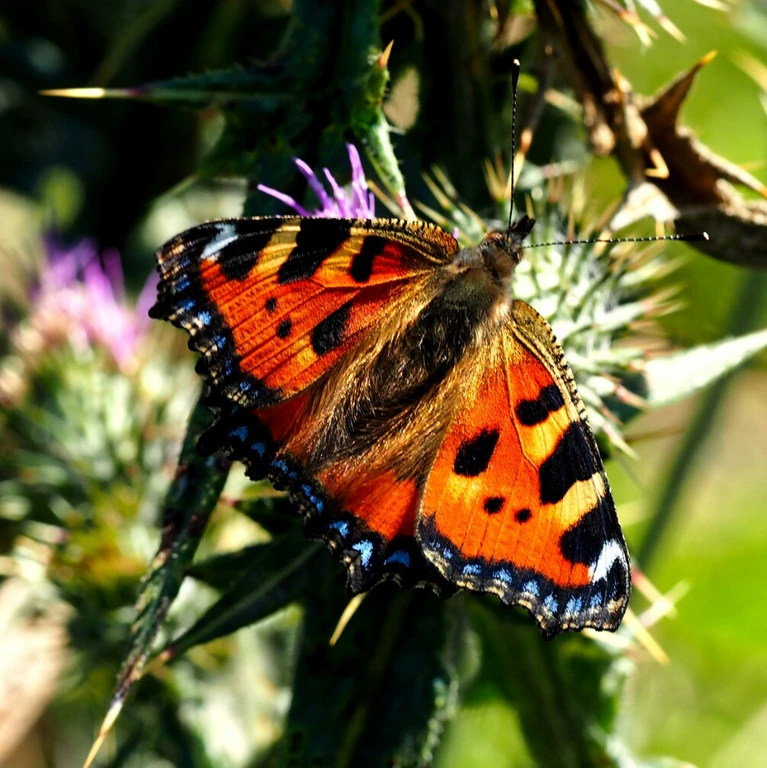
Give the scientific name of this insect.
Aglais urticae
